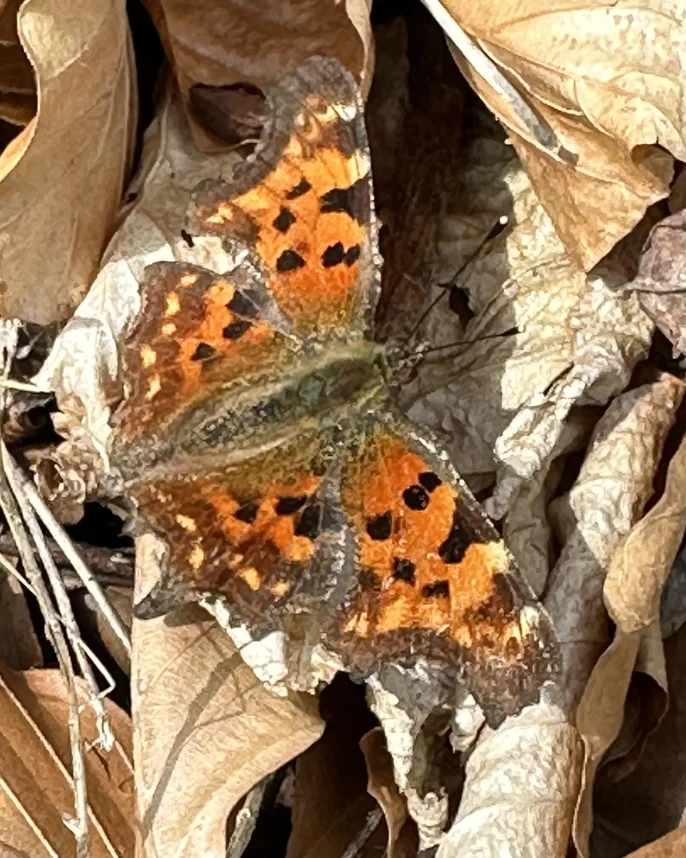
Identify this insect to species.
Polygonia c-album
